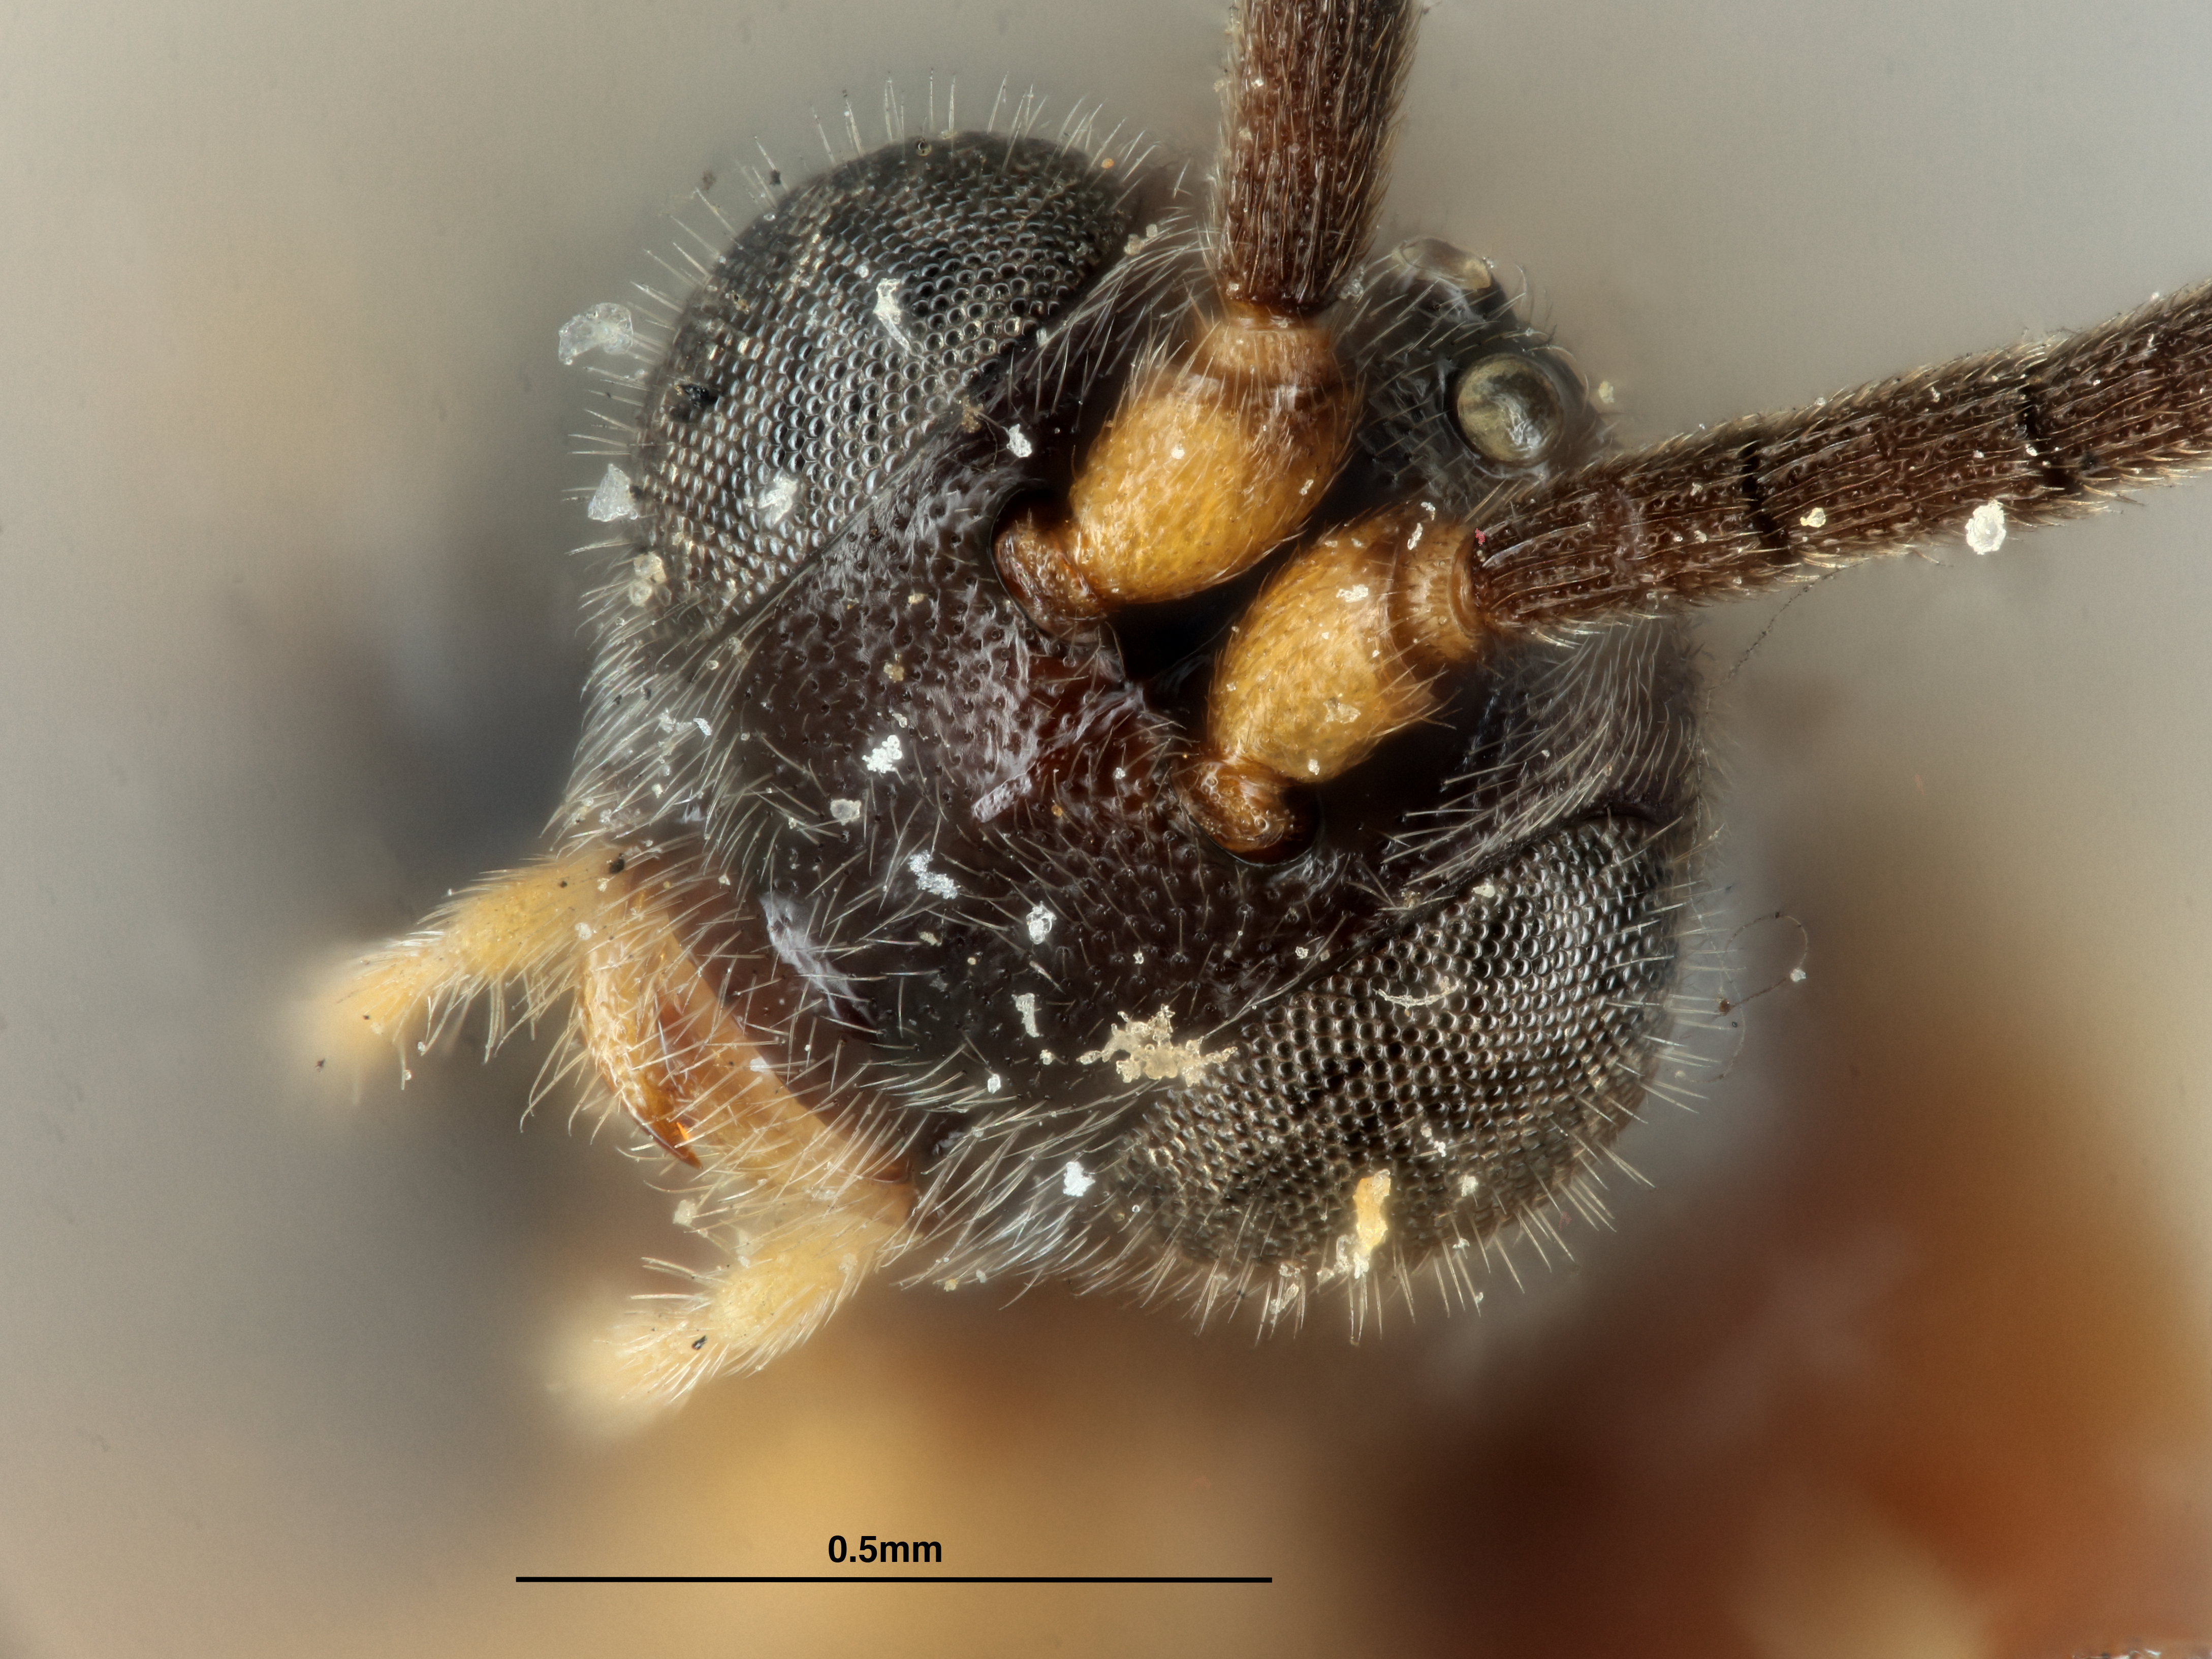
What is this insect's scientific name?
Apanteles clisiocampae
